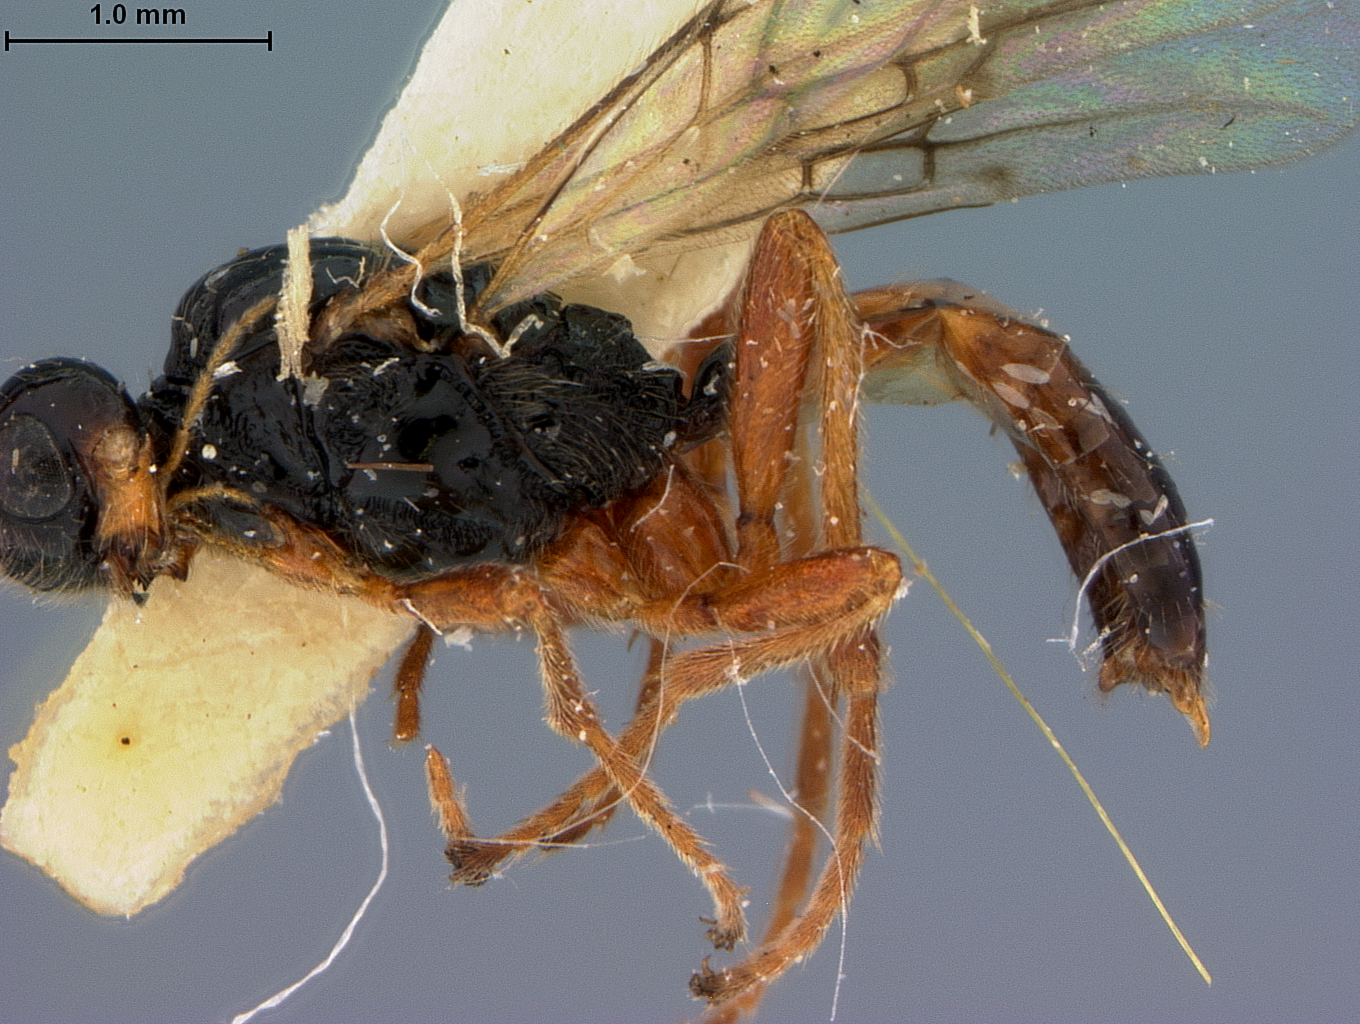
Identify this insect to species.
Phaenocarpa indistincta
